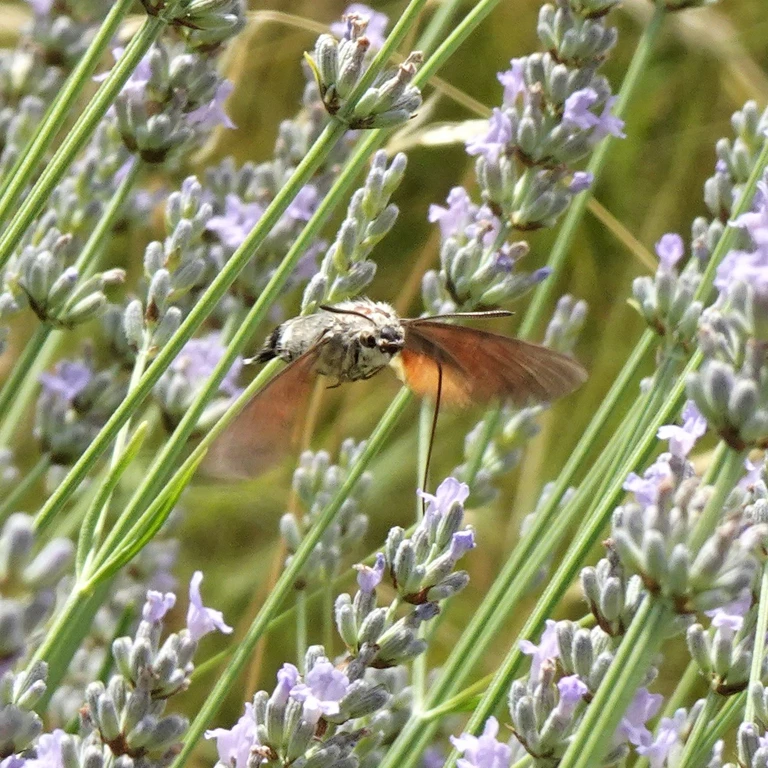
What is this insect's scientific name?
Macroglossum stellatarum
